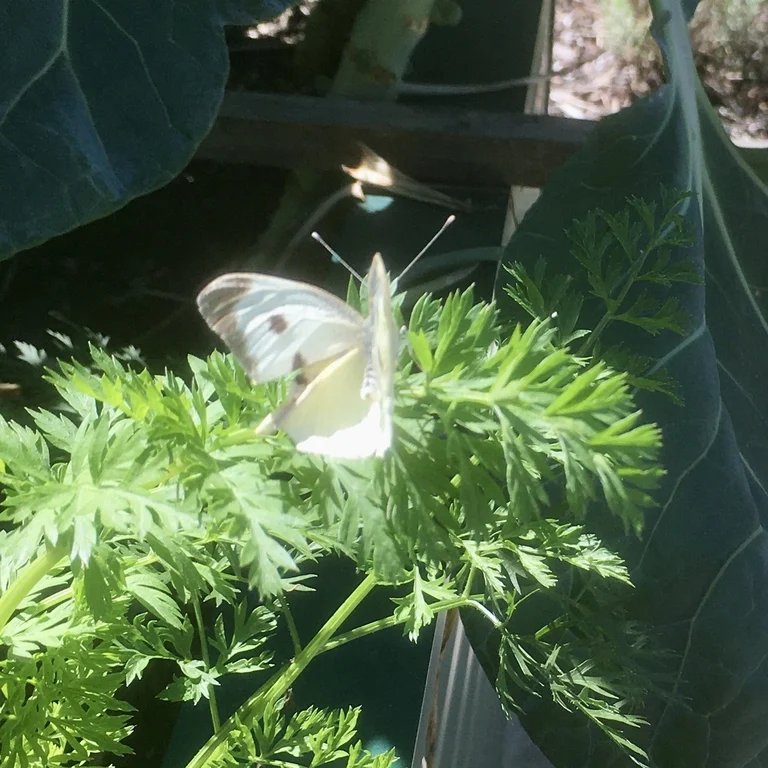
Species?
Pieris brassicae
